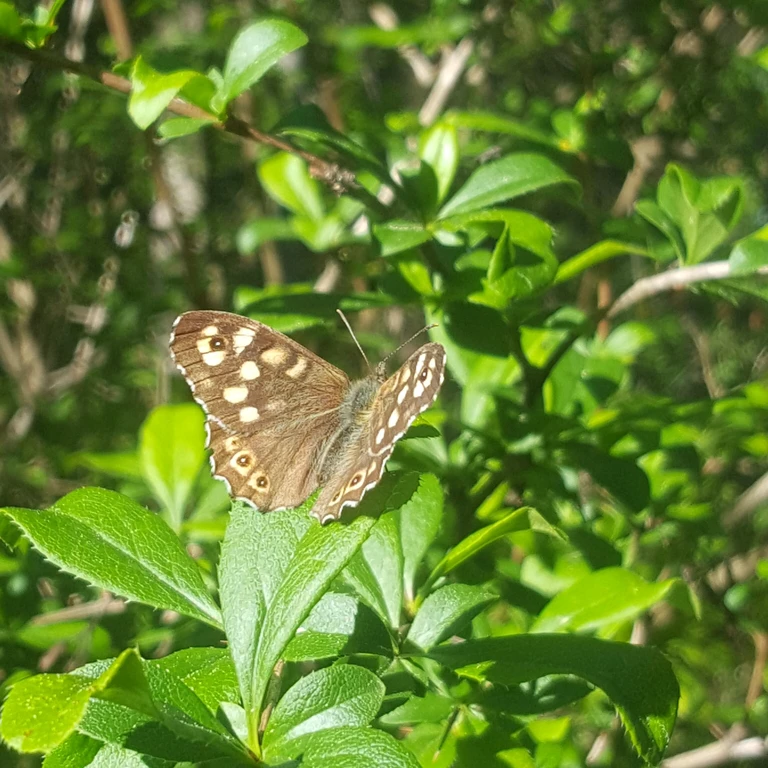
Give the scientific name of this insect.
Pararge aegeria
